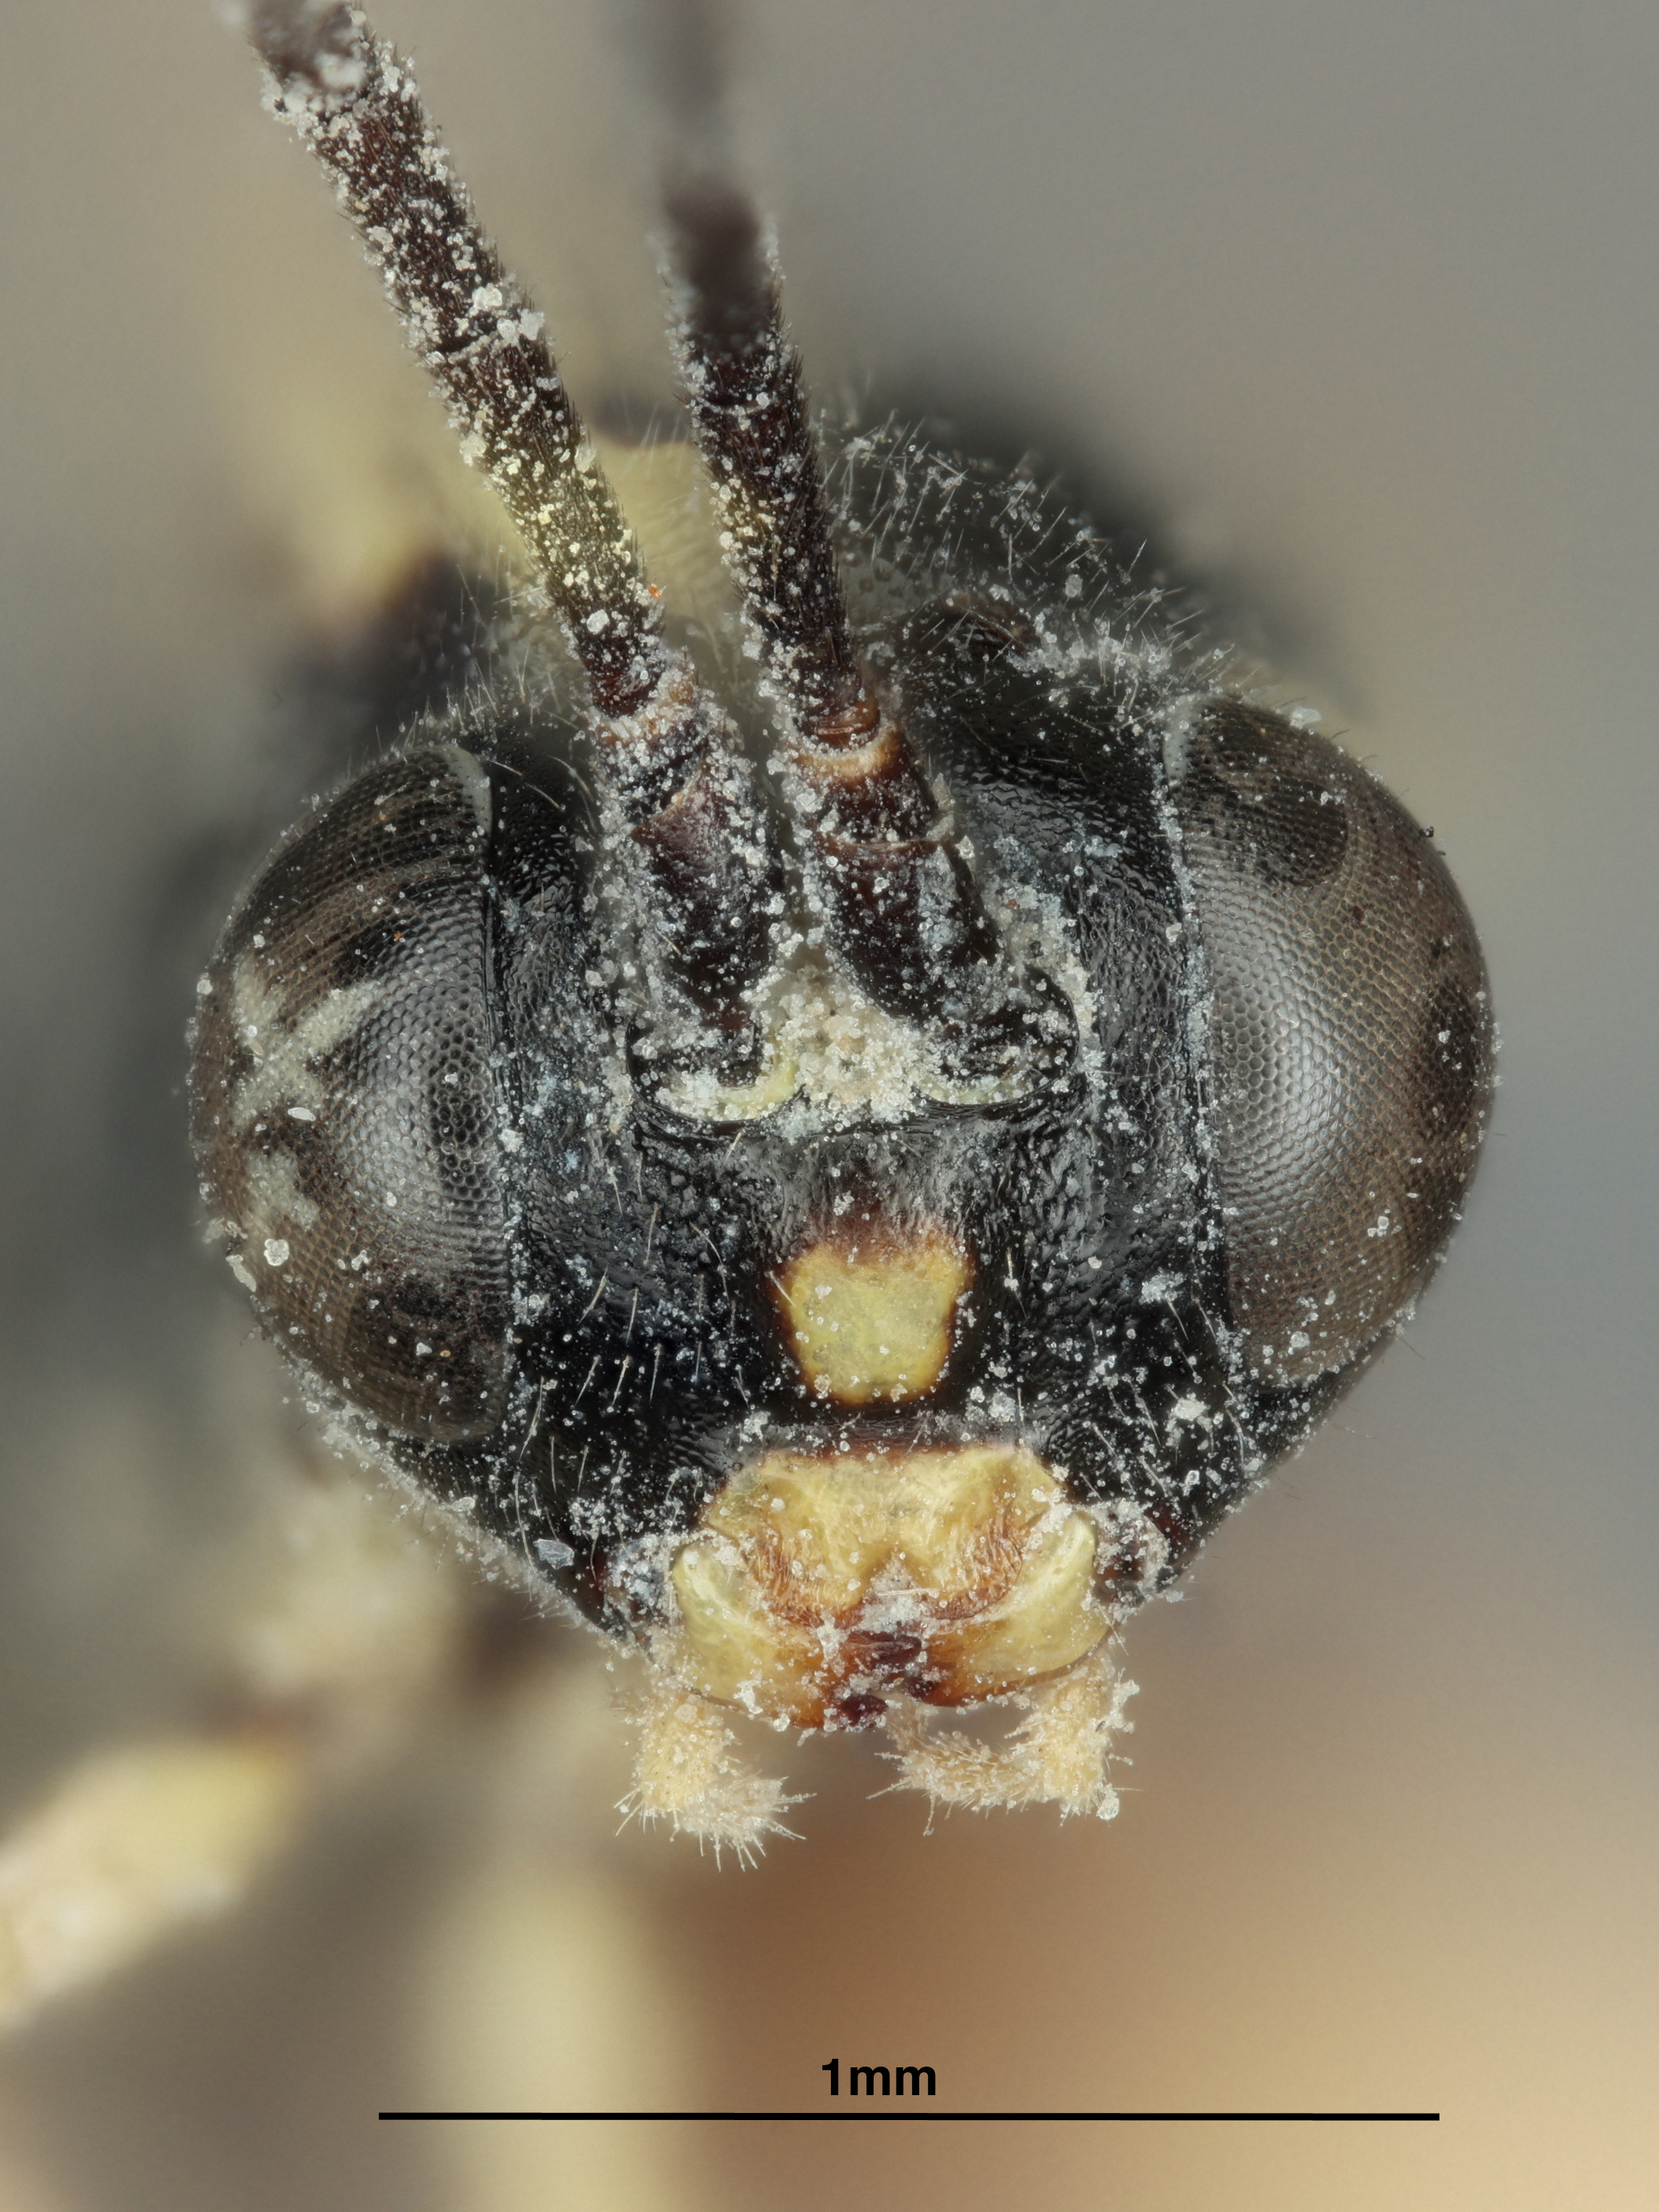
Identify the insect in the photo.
Syrphotonus venustus
